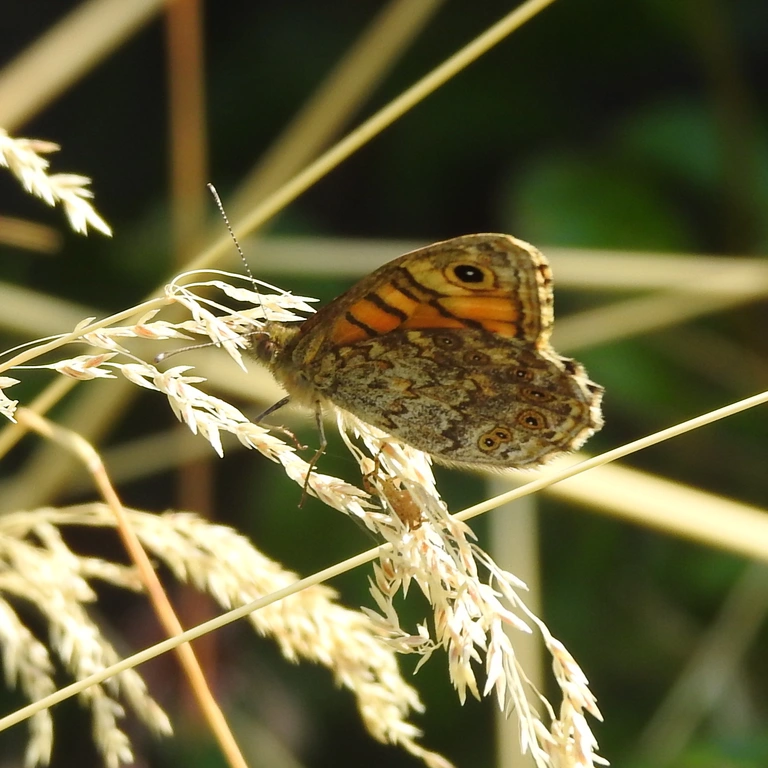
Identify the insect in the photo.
Lasiommata megera (also Pararge megera)
